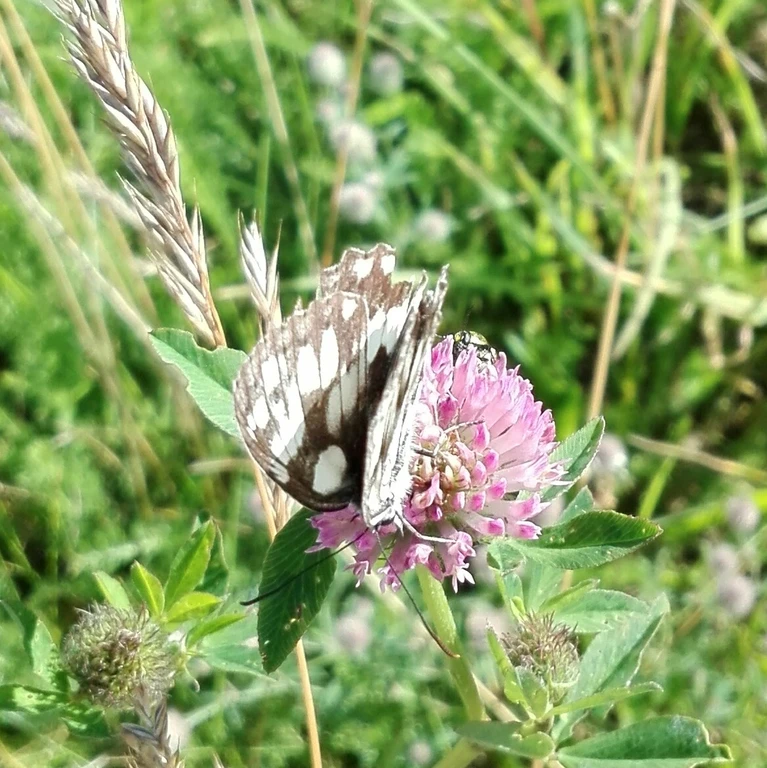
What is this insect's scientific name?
Melanargia galathea
